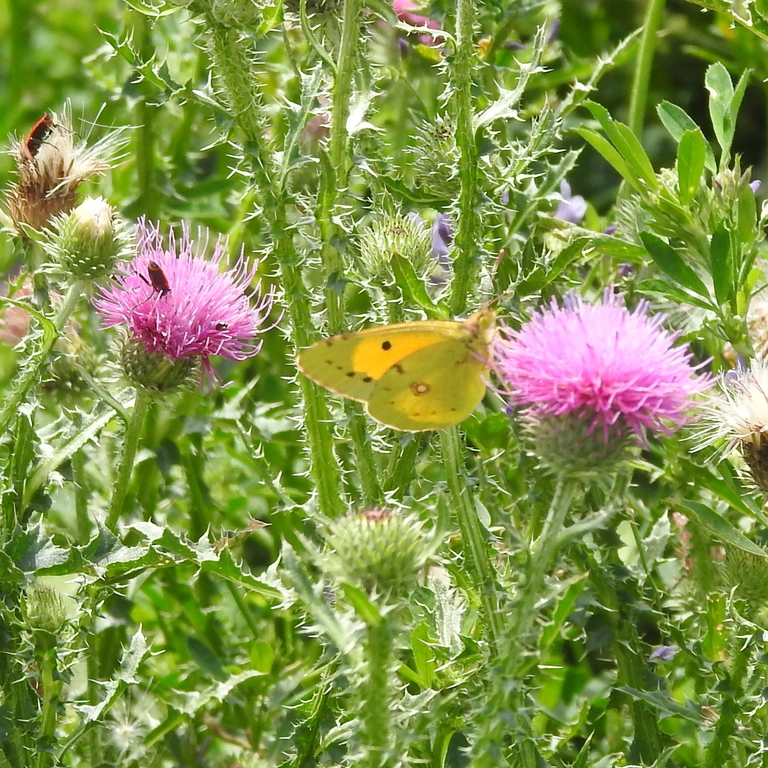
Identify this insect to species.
Colias croceus
